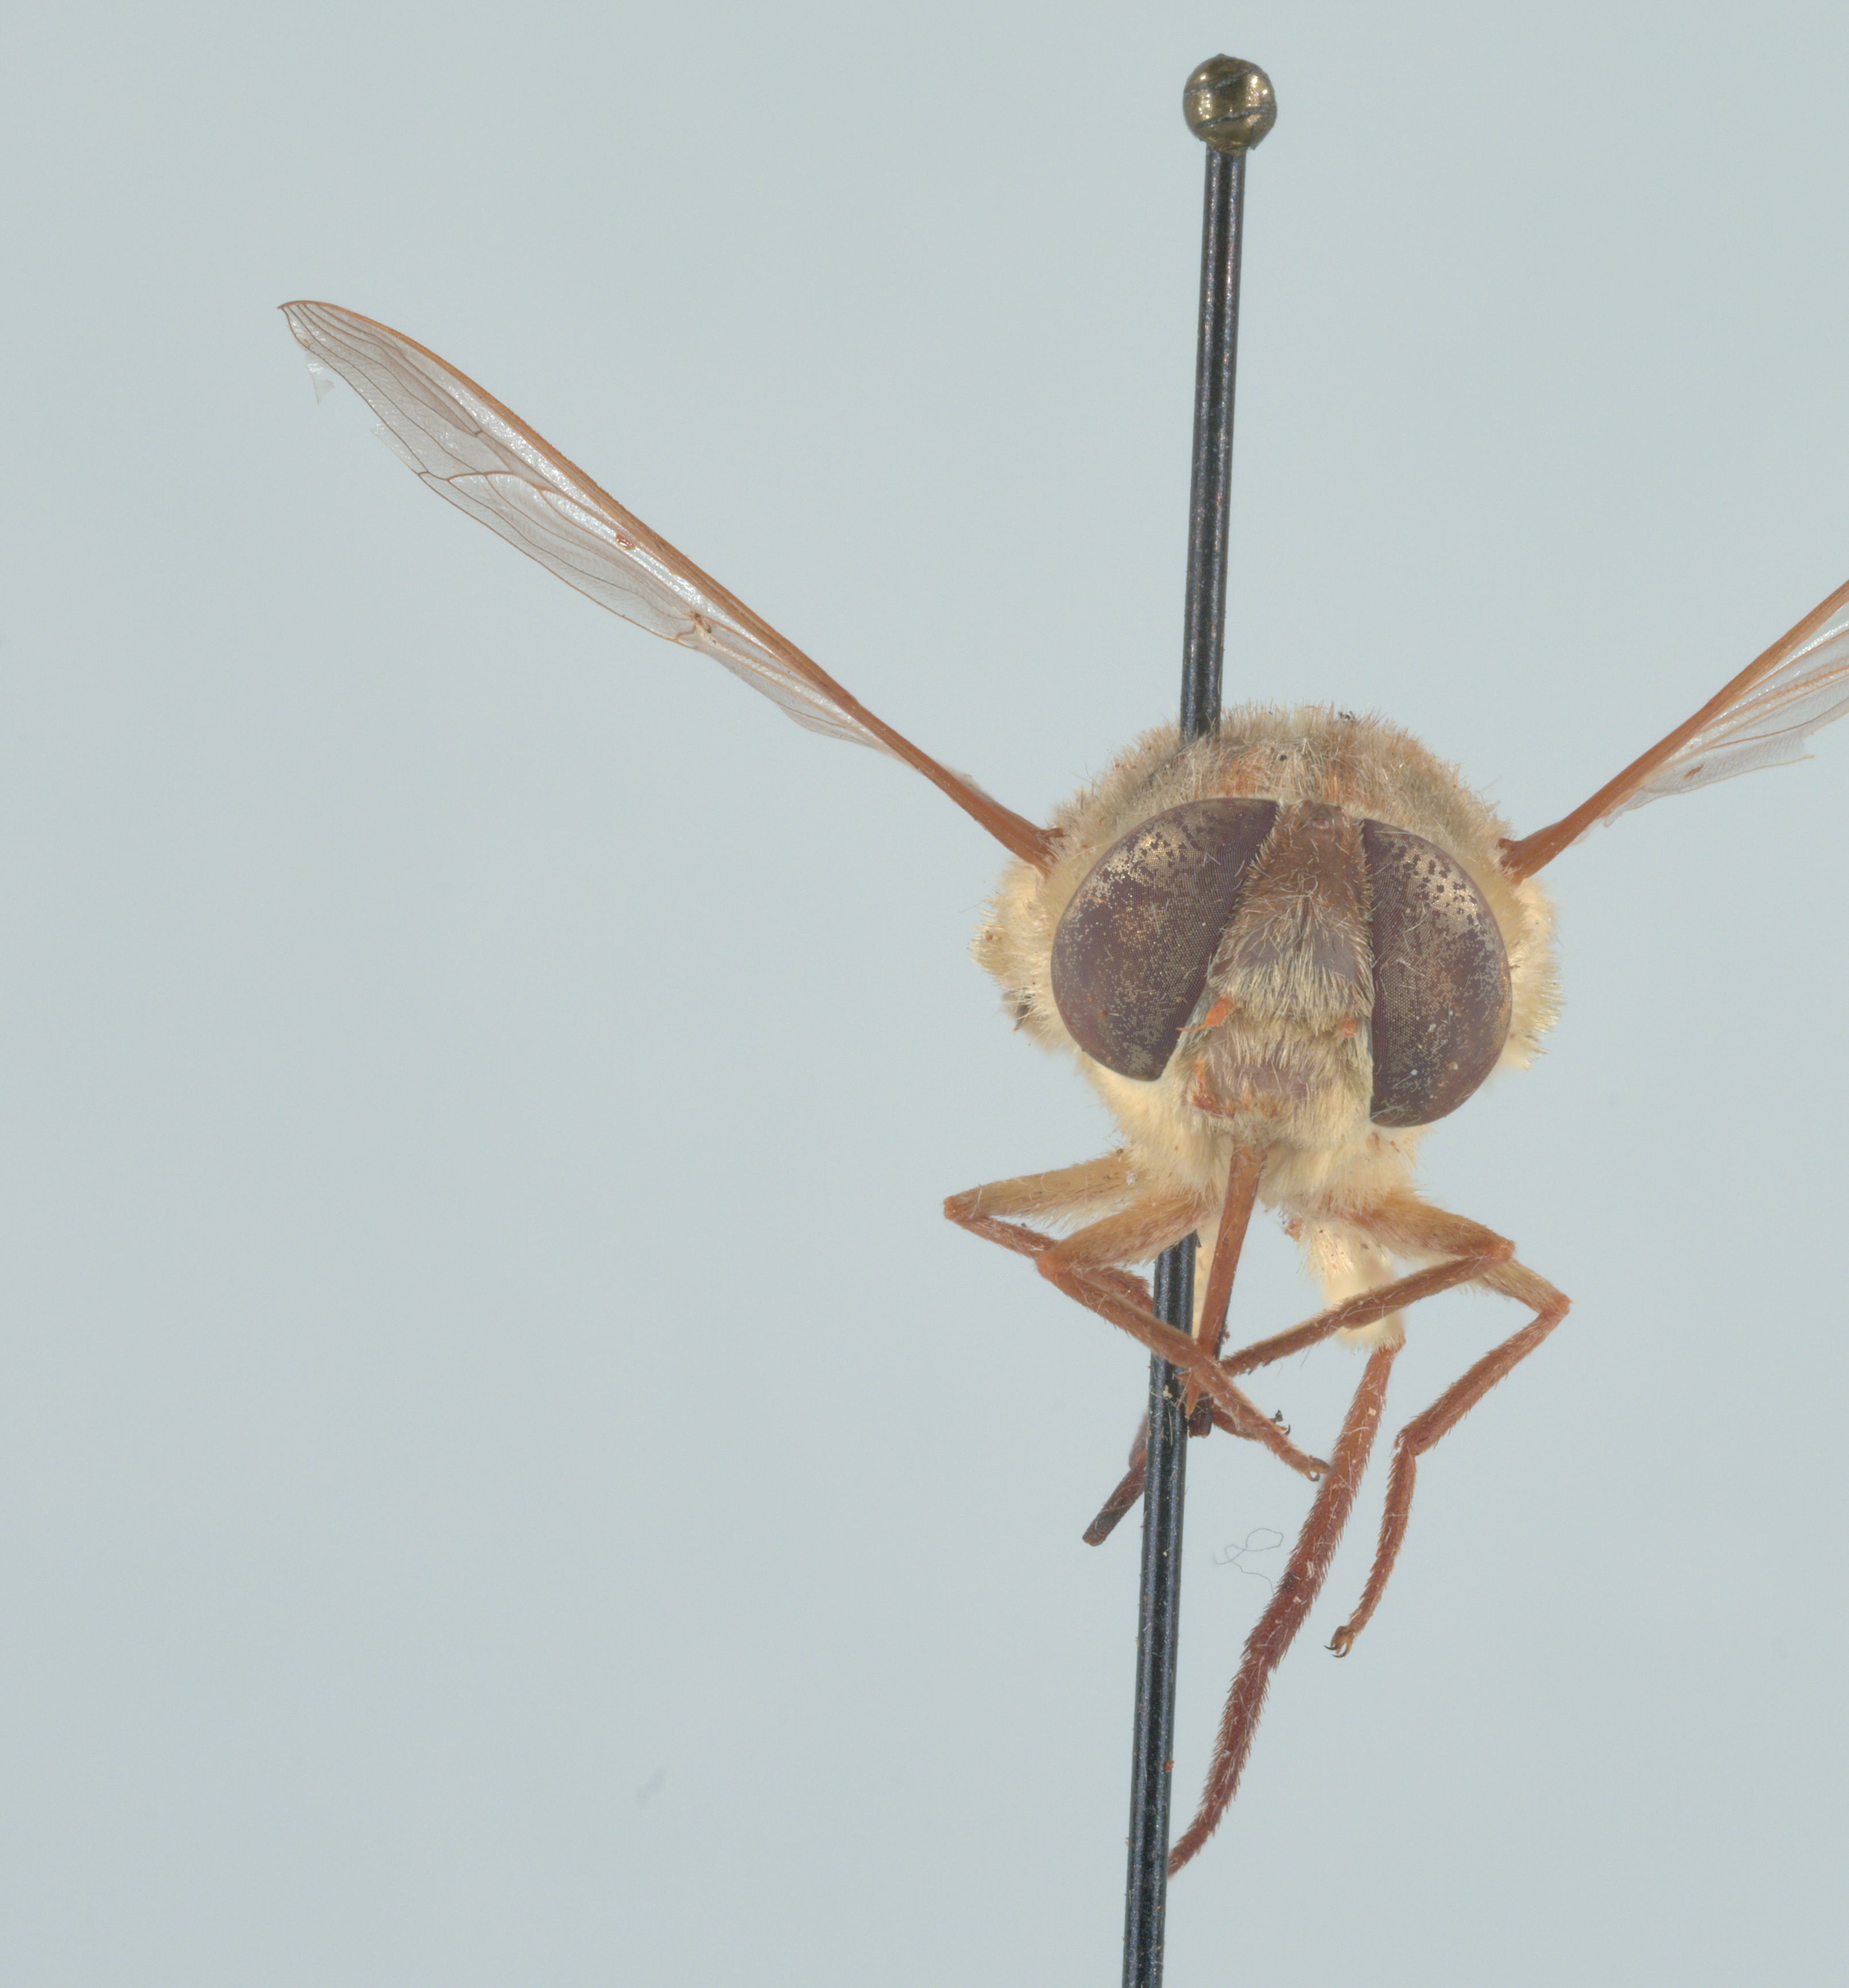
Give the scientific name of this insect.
Neorhynchocephalus volaticus
